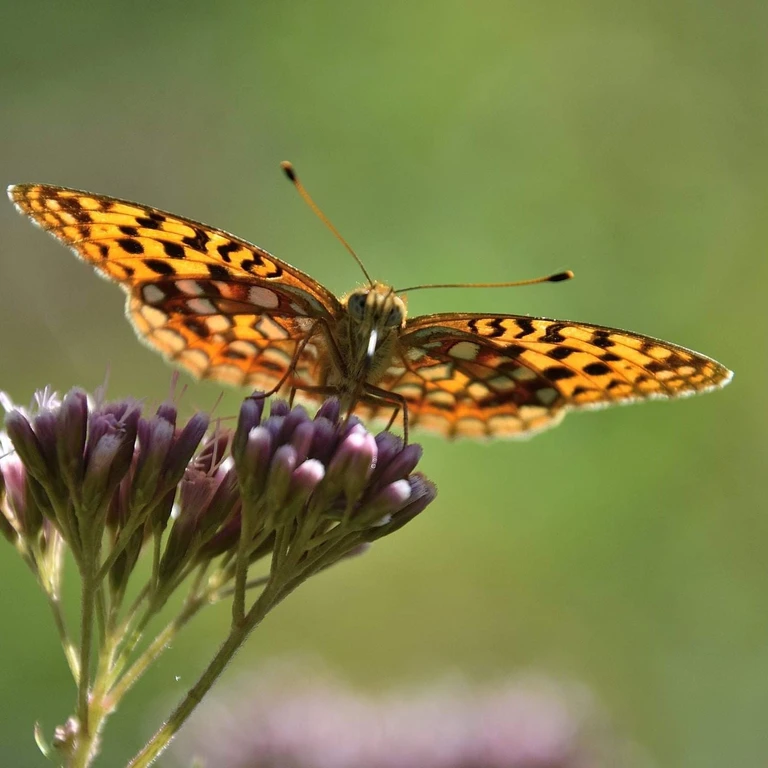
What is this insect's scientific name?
Fabriciana adippe
